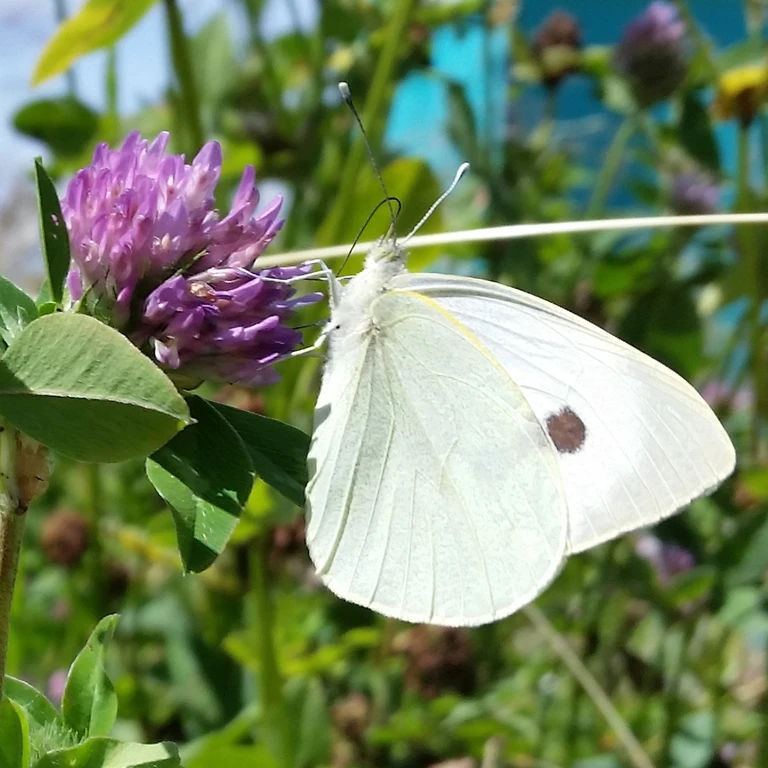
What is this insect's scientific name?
Pieris brassicae
